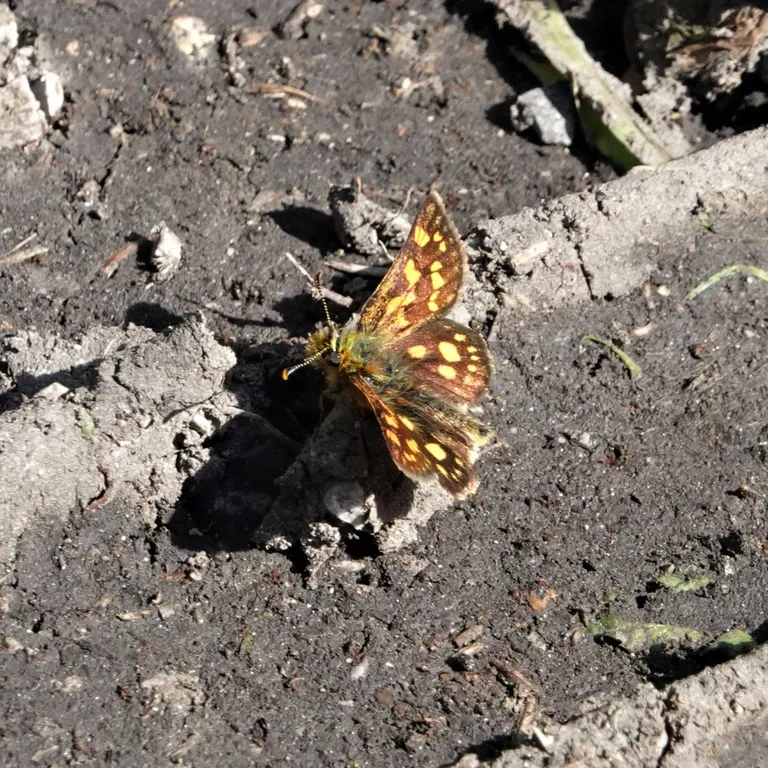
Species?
Carterocephalus palaemon
